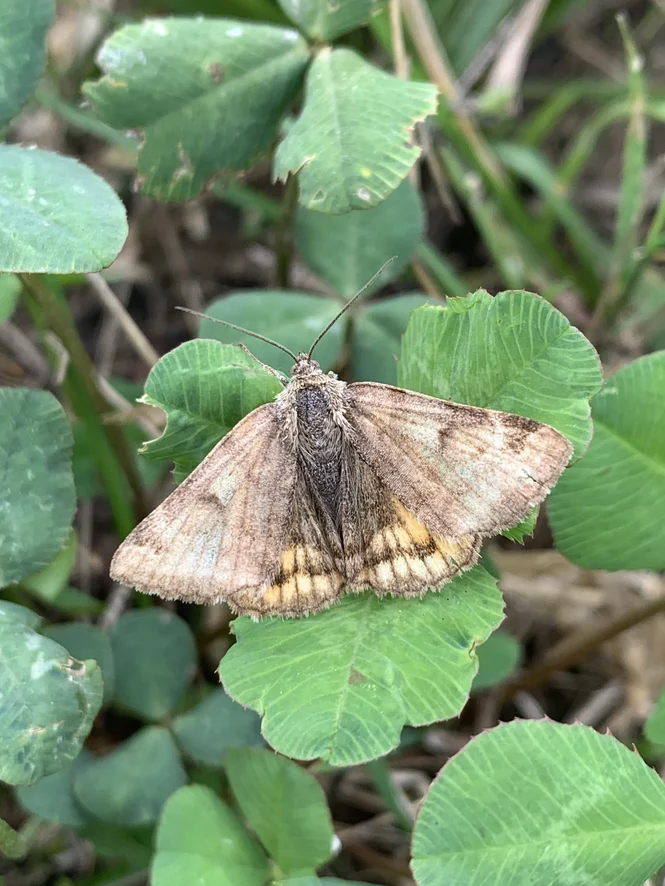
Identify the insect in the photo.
Euclidia glyphica
